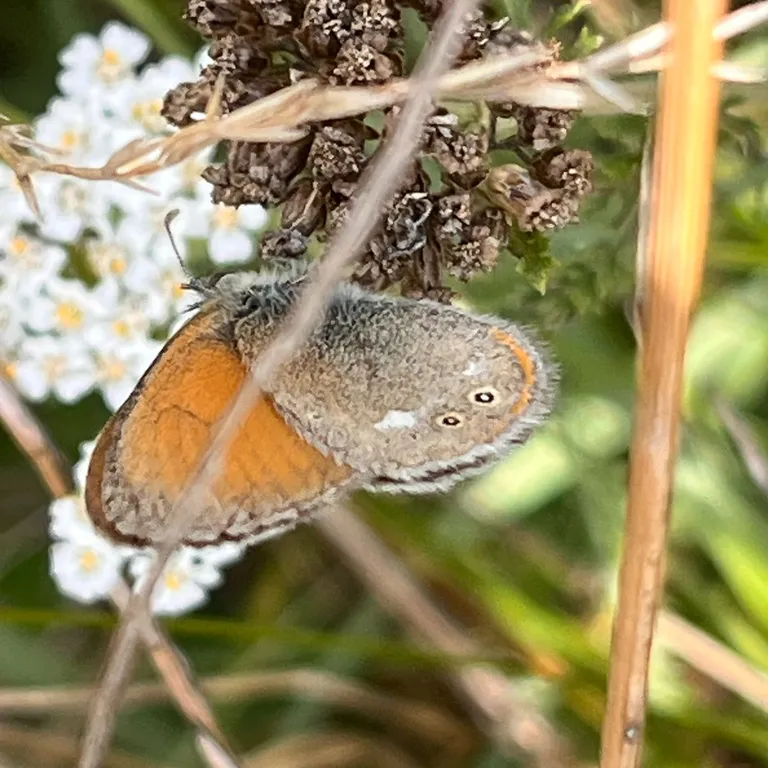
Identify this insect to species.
Coenonympha glycerion (also Coenonympha iphis)
